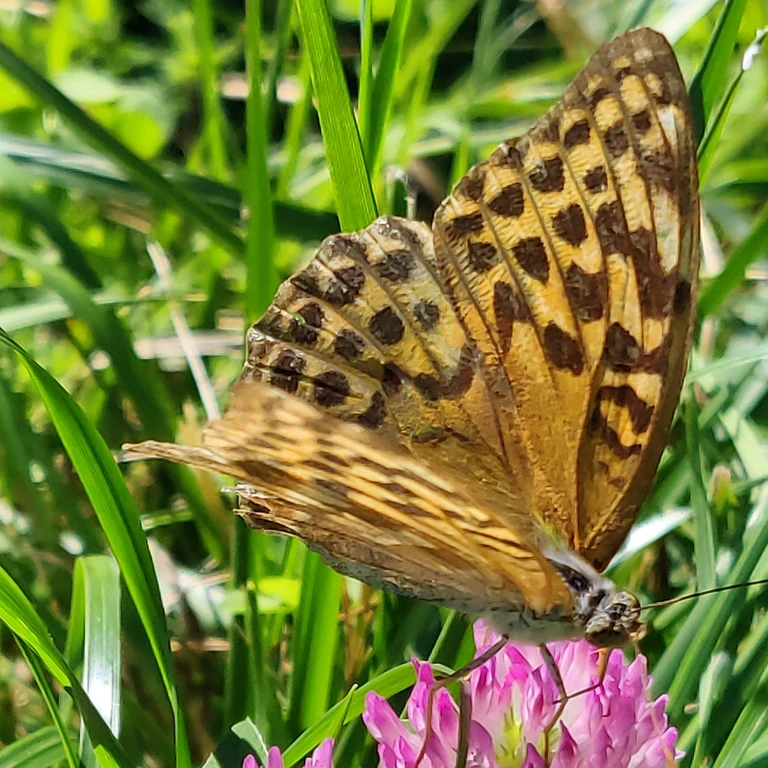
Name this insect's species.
Argynnis paphia
